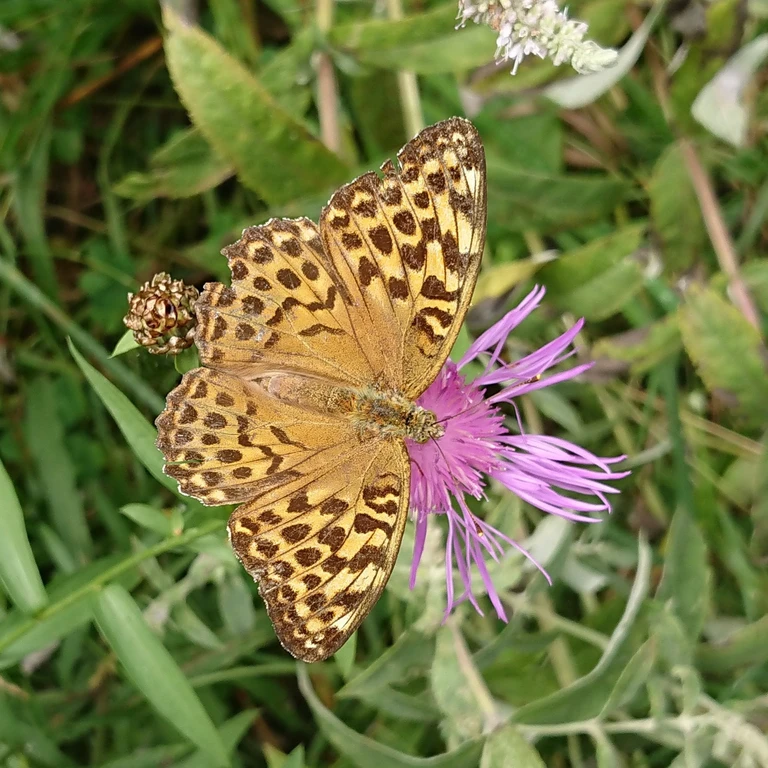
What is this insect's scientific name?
Argynnis paphia
